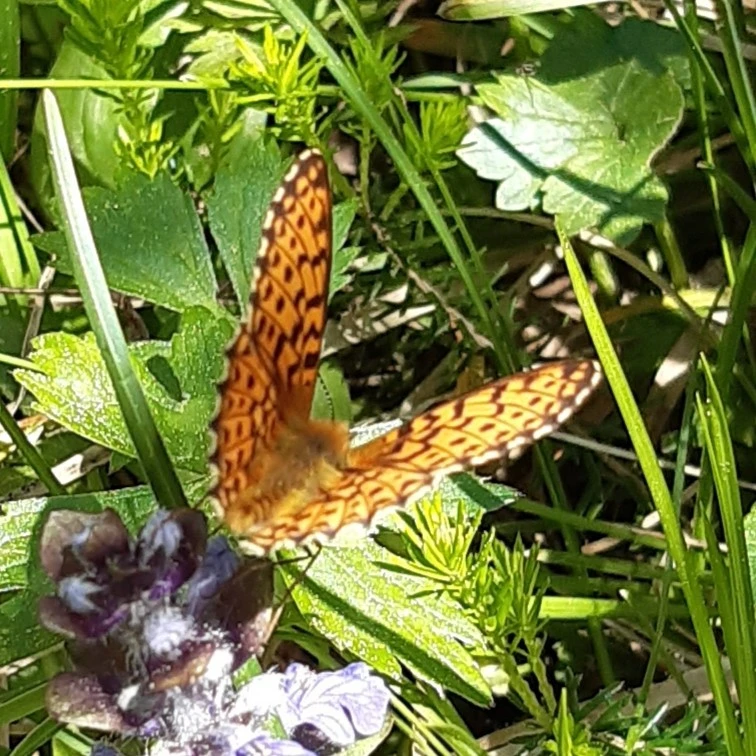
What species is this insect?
Boloria euphrosyne (also Clossiana euphrosyne)
